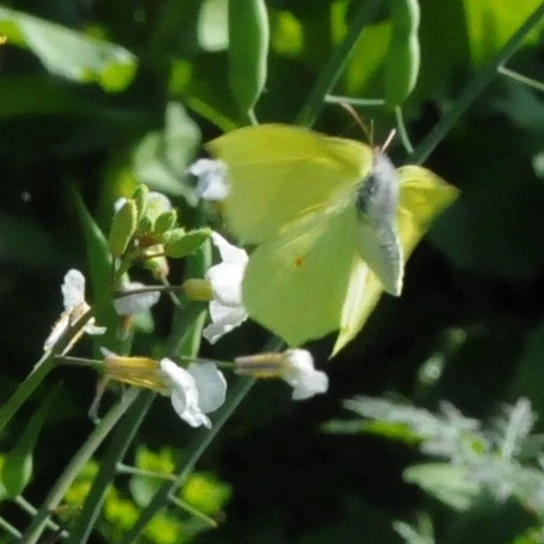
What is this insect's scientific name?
Gonepteryx rhamni
